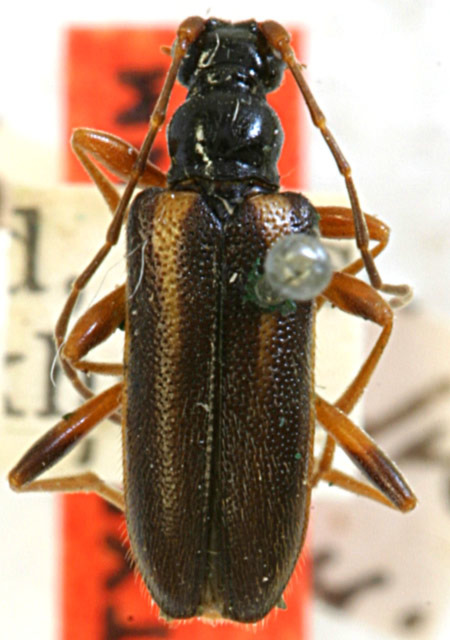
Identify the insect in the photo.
Hapalosalia laeviceps (also Pidonia ruficollis)
